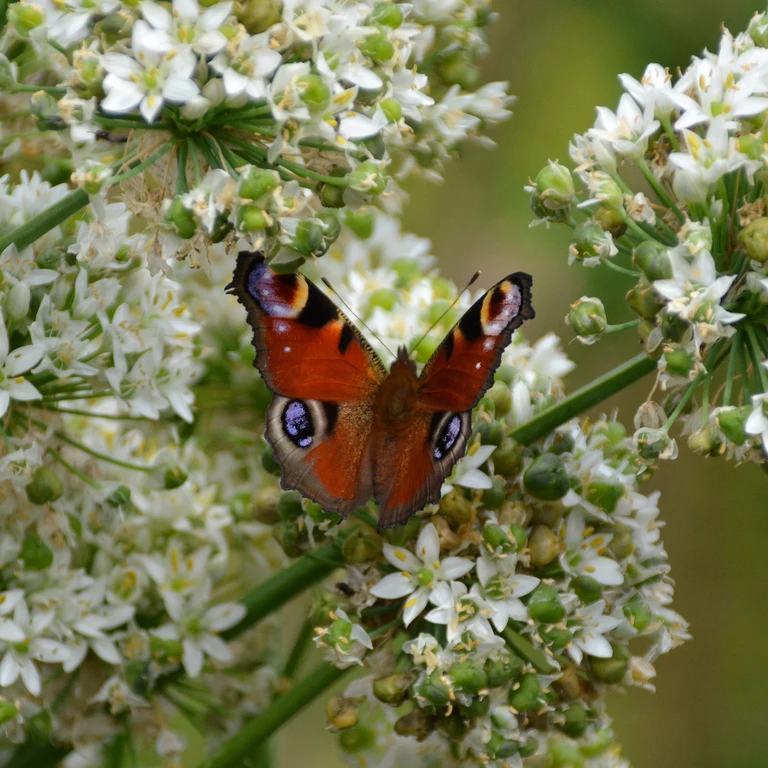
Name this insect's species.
Aglais io
